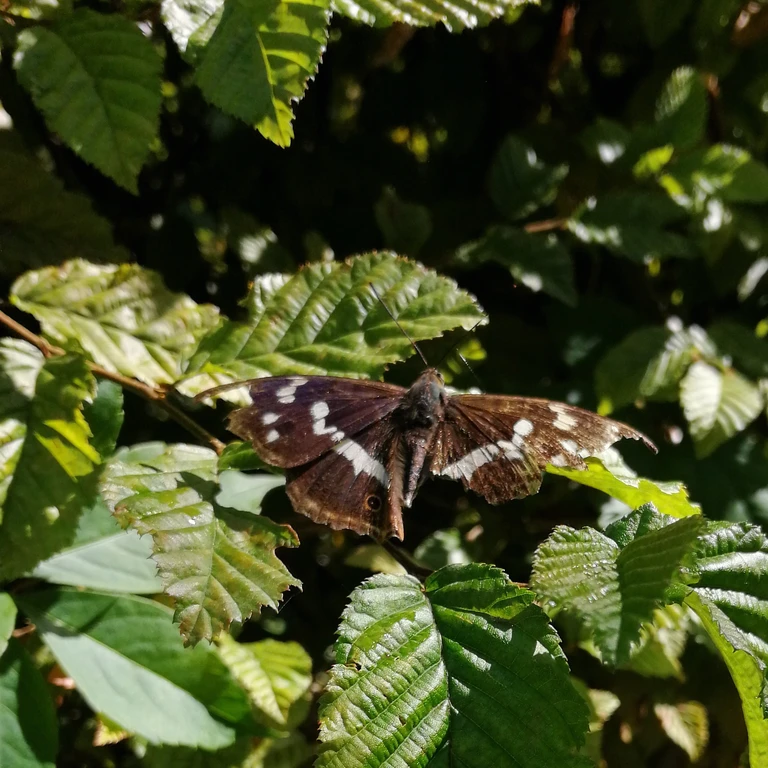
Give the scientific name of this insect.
Apatura iris
